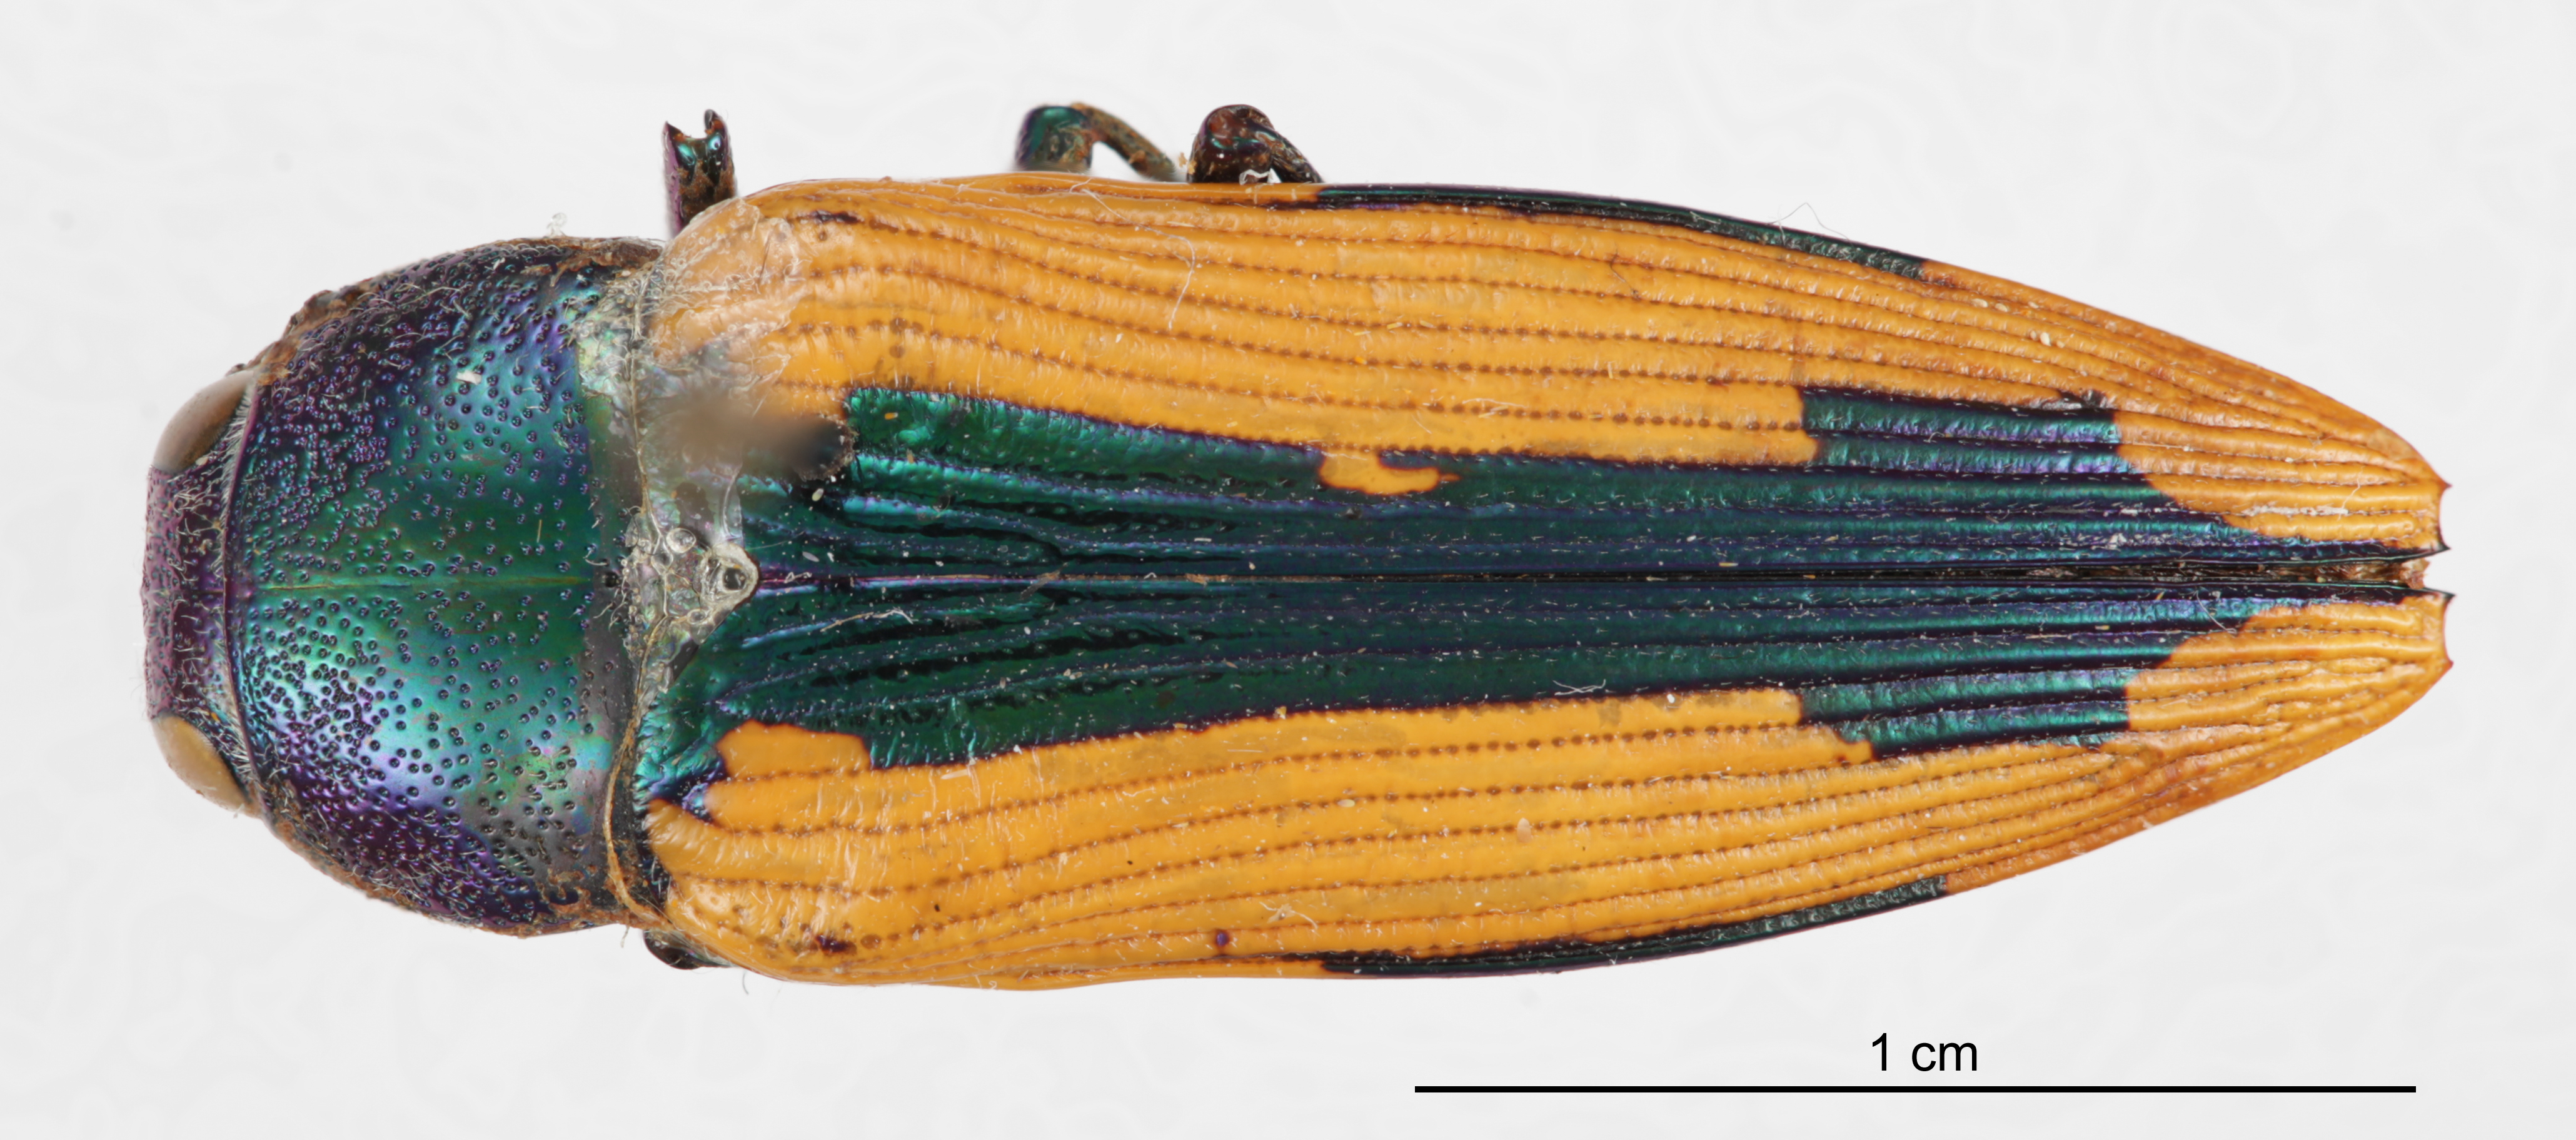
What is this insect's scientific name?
Buprestis viridisuturalis
